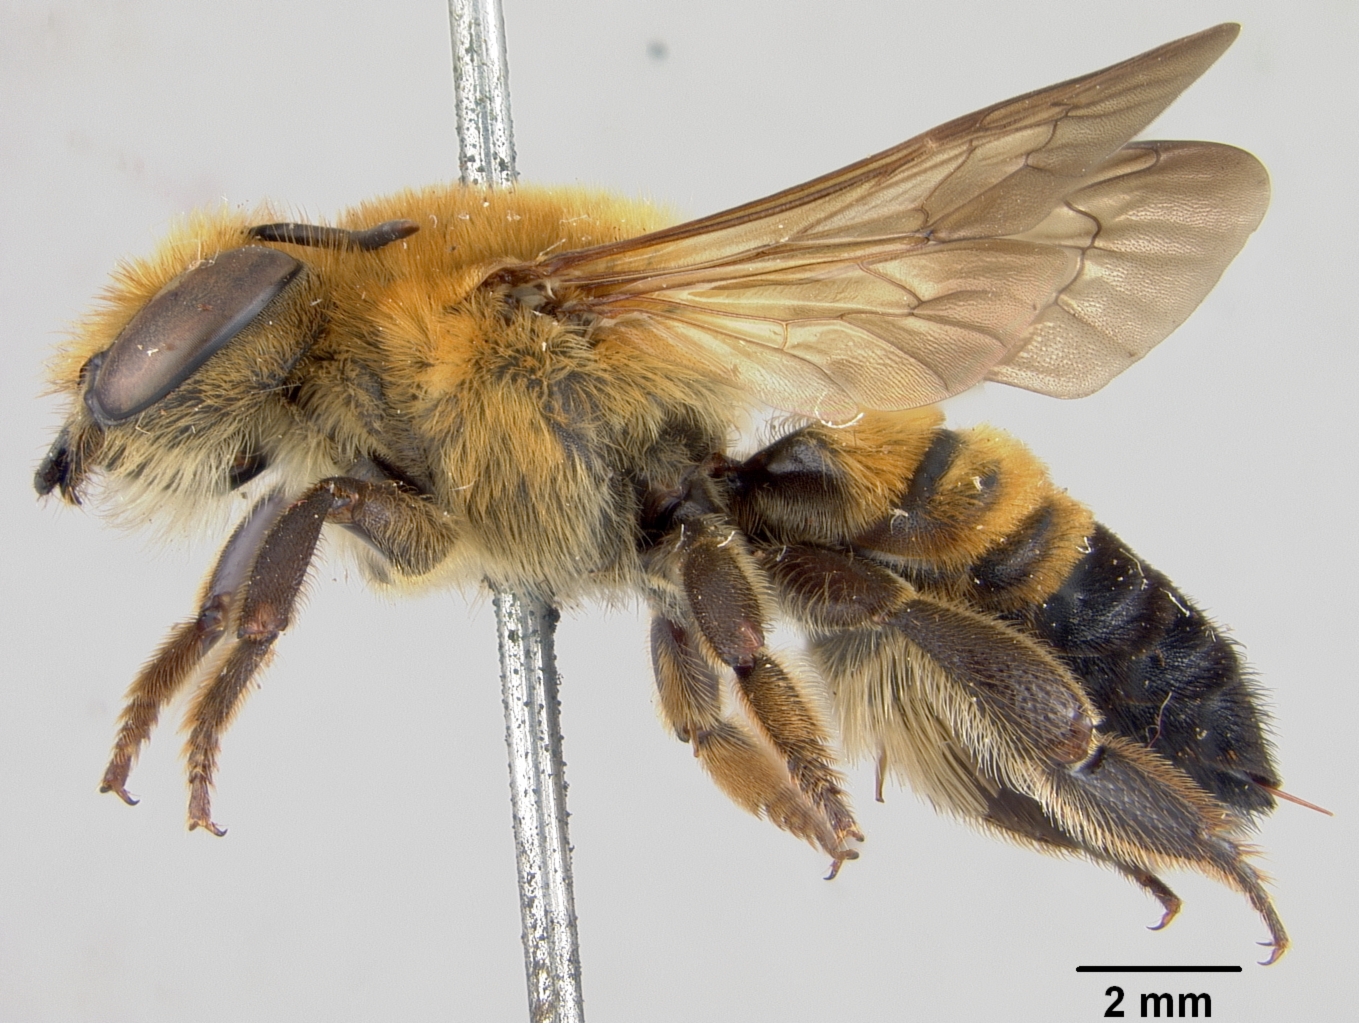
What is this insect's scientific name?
Megachile rhododendri
